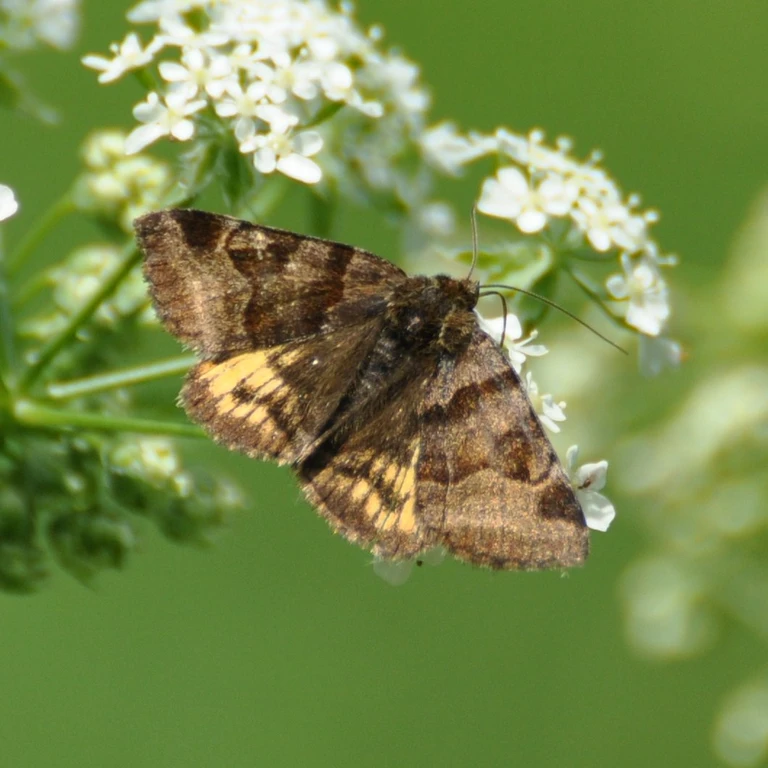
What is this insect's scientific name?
Euclidia glyphica
